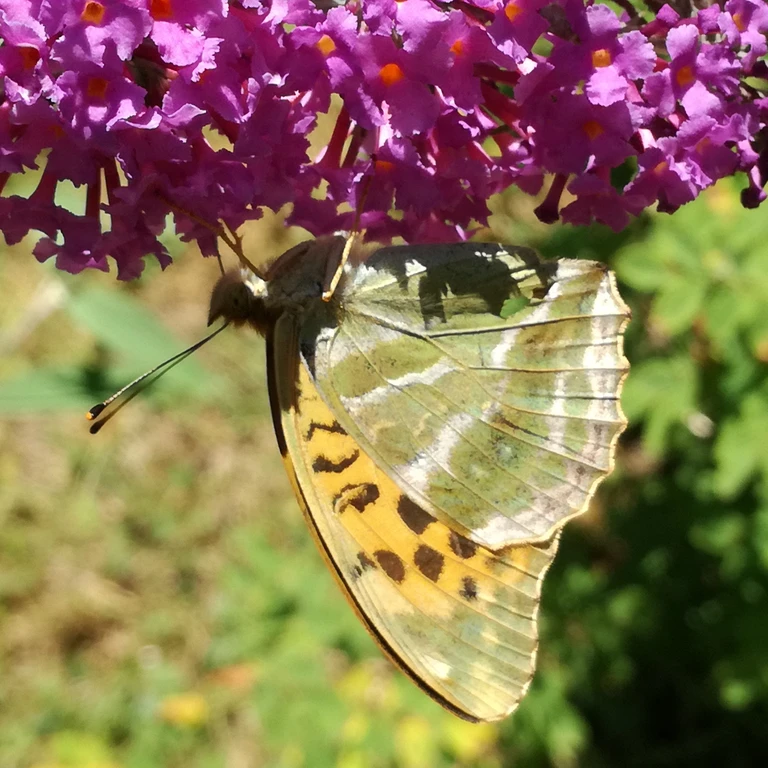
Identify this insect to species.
Argynnis paphia
